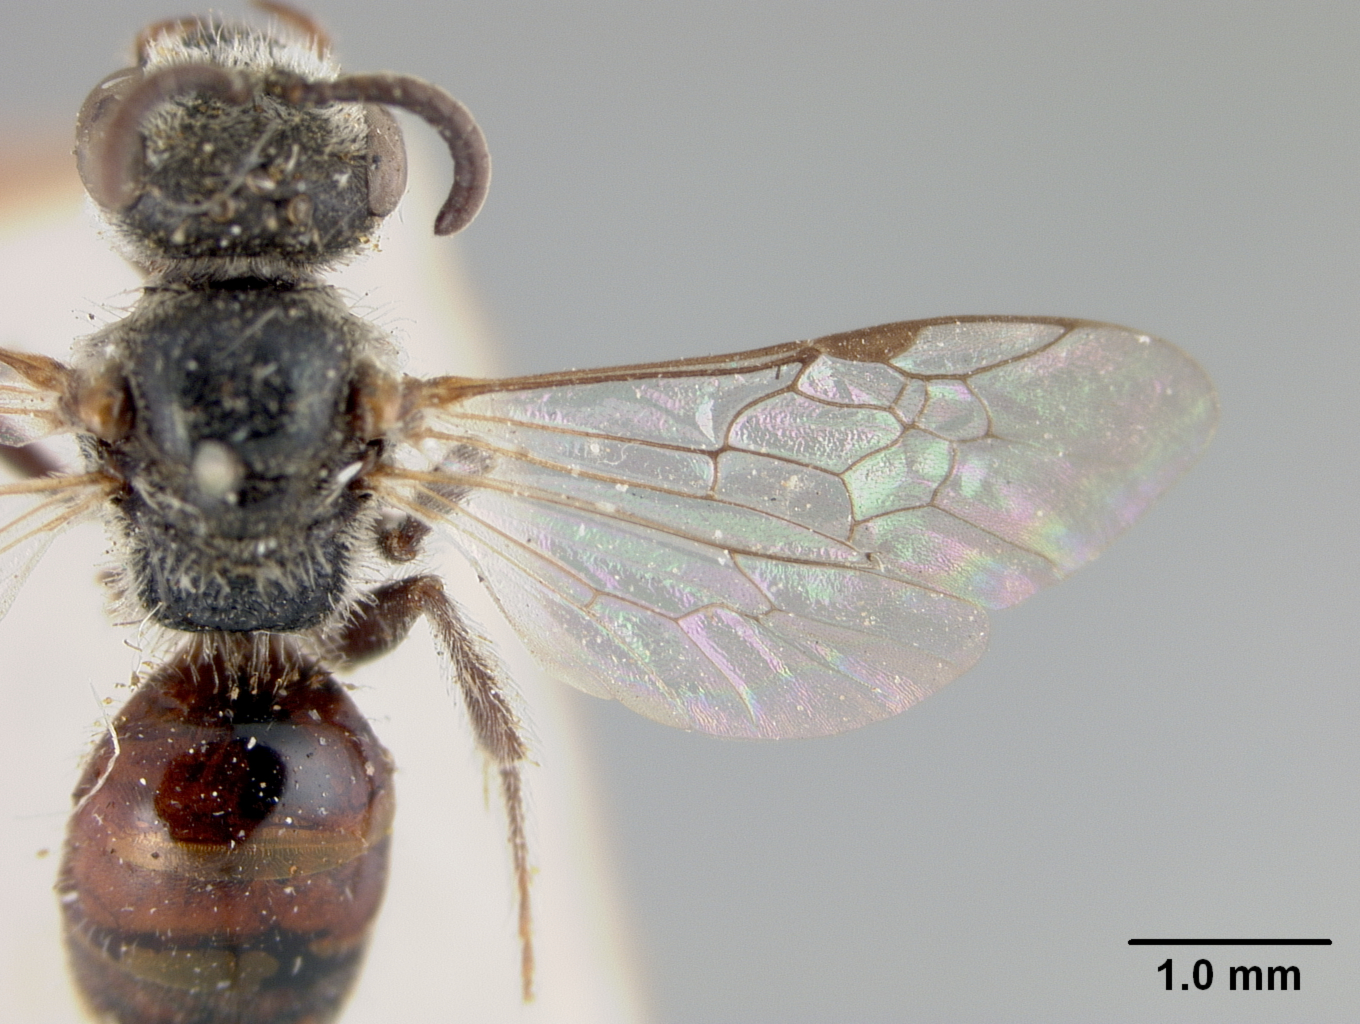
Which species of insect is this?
Sphecodes heterus
